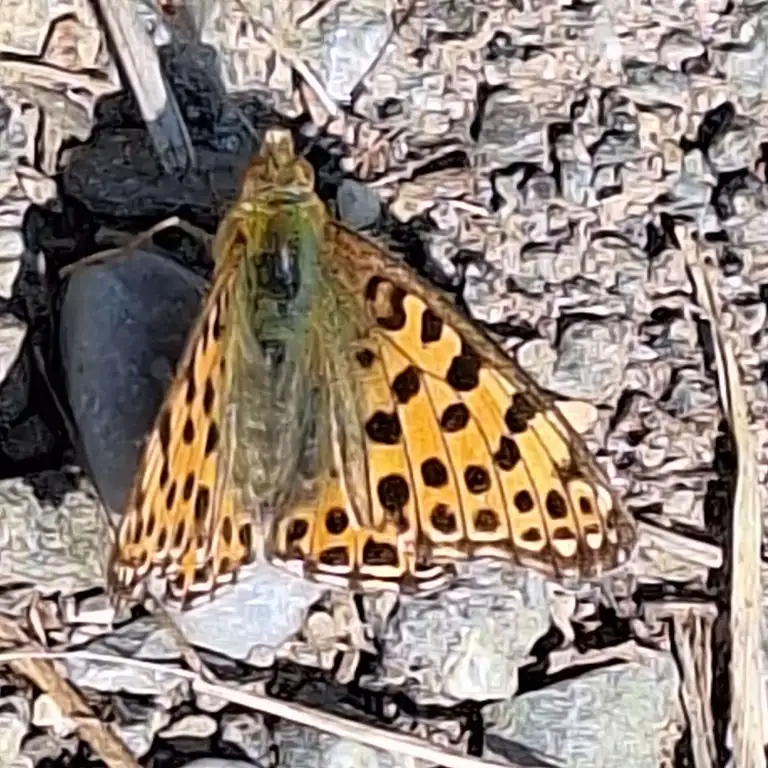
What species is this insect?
Issoria lathonia
